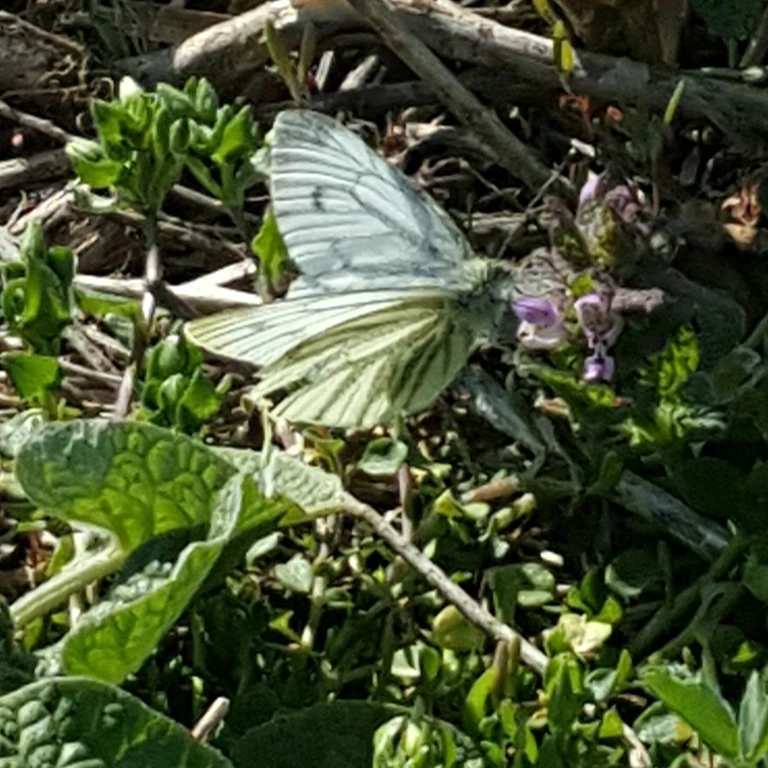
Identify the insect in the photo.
Pieris napi
